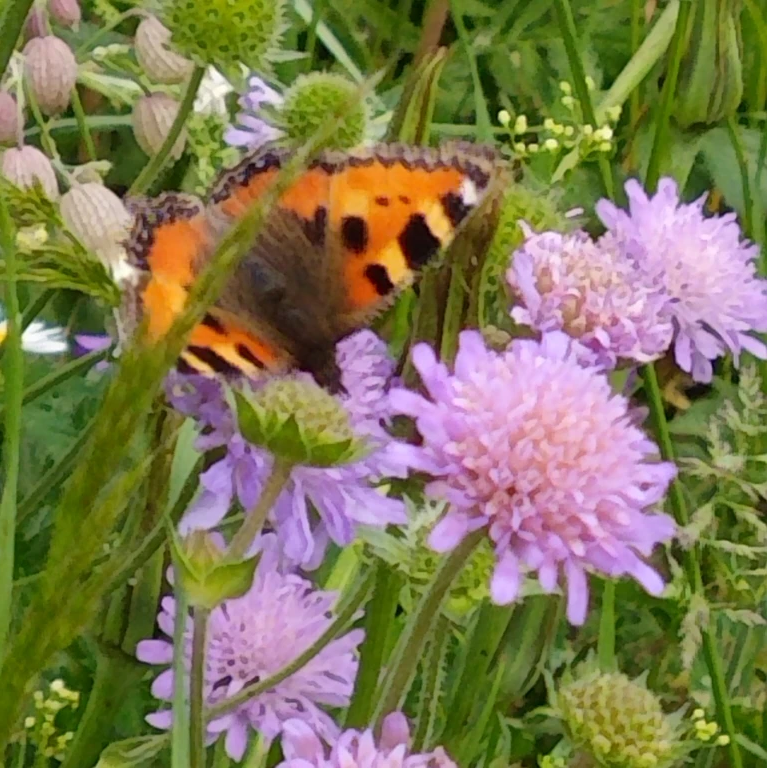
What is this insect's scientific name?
Aglais urticae
